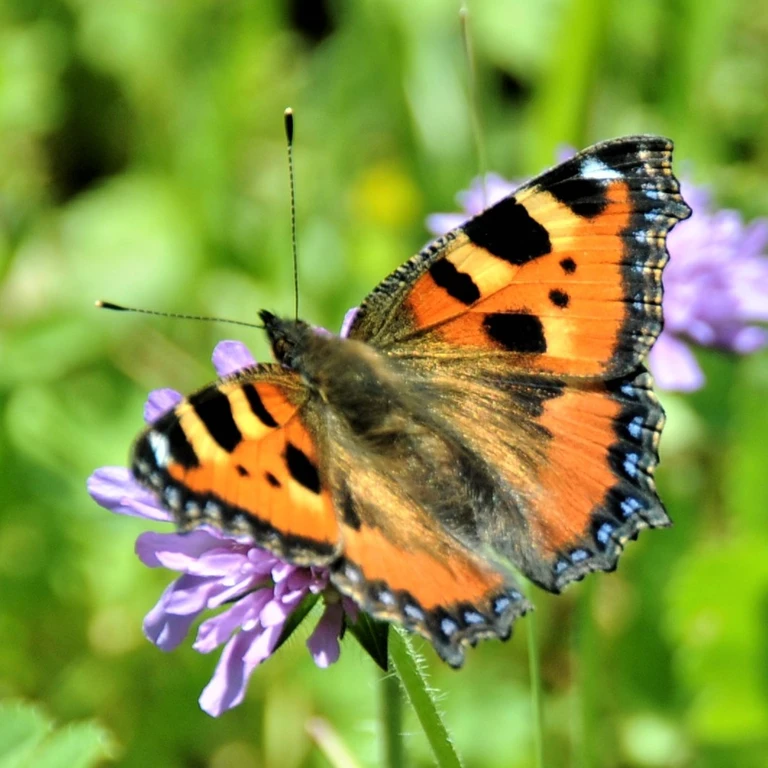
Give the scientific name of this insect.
Aglais urticae
